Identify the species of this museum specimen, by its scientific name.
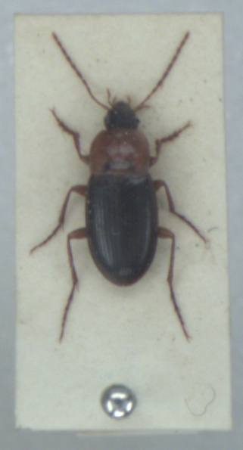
Calathus melanocephalus
